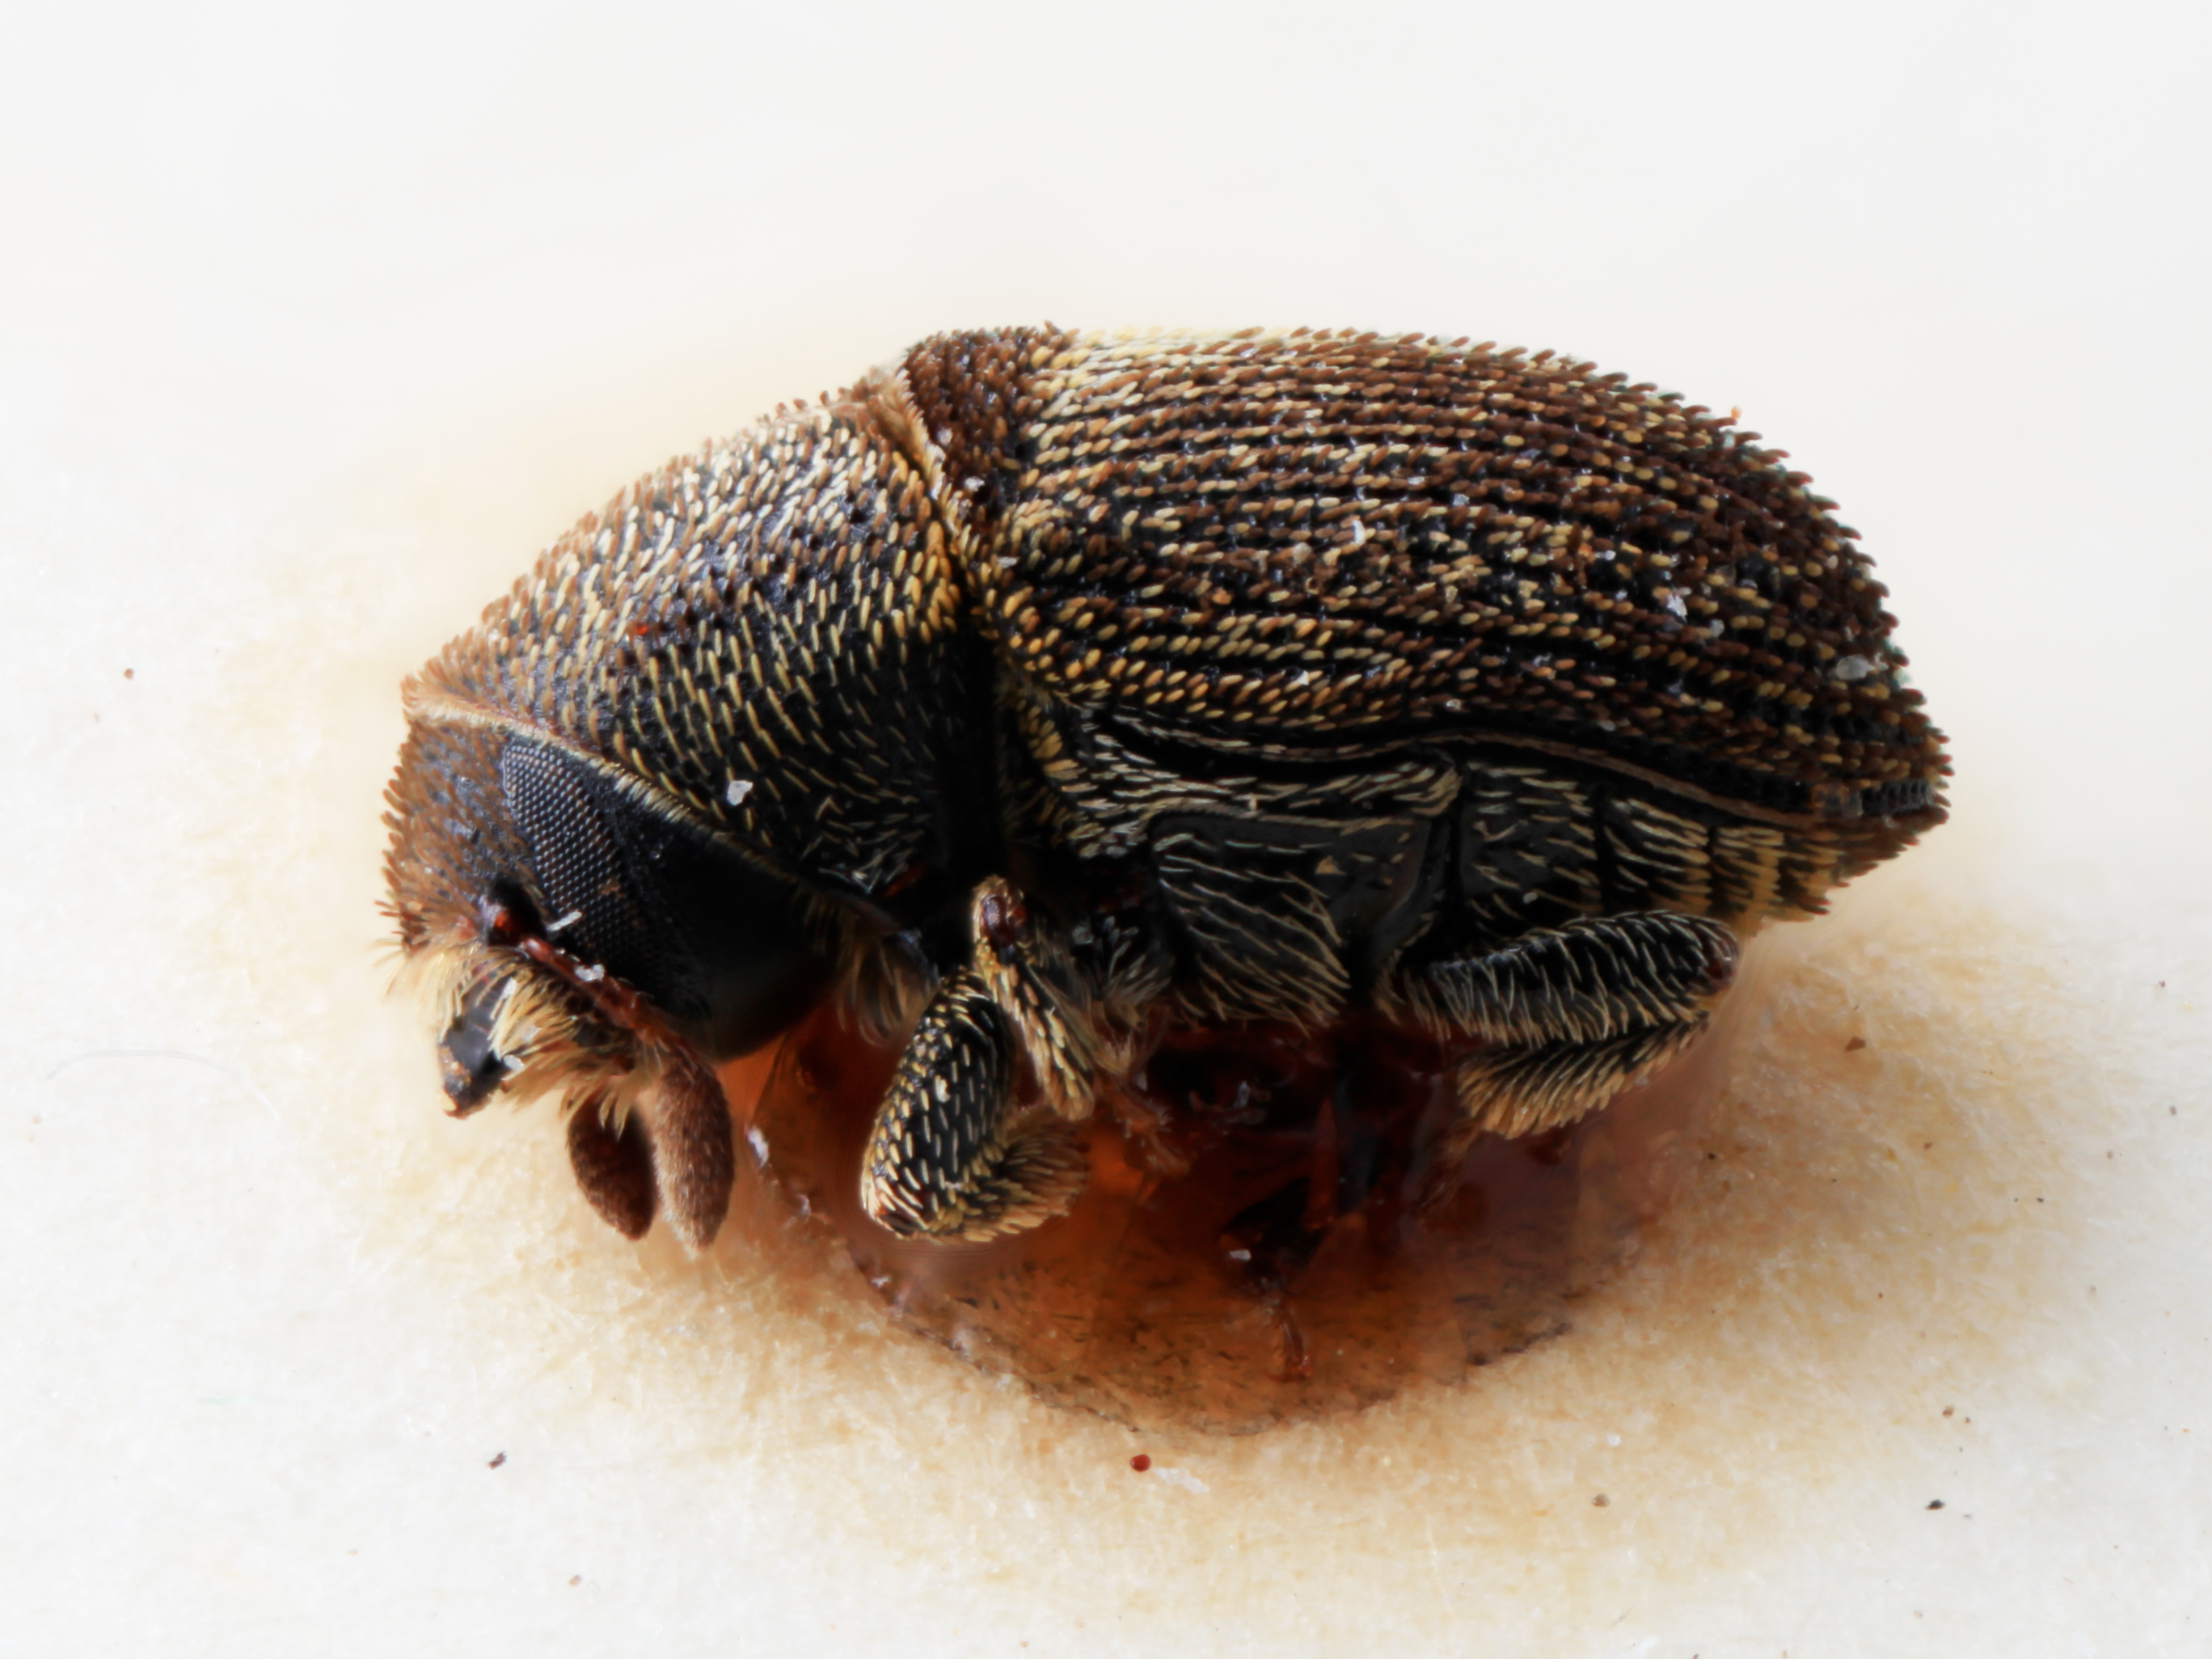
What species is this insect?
Xylechinus tuberculifer
